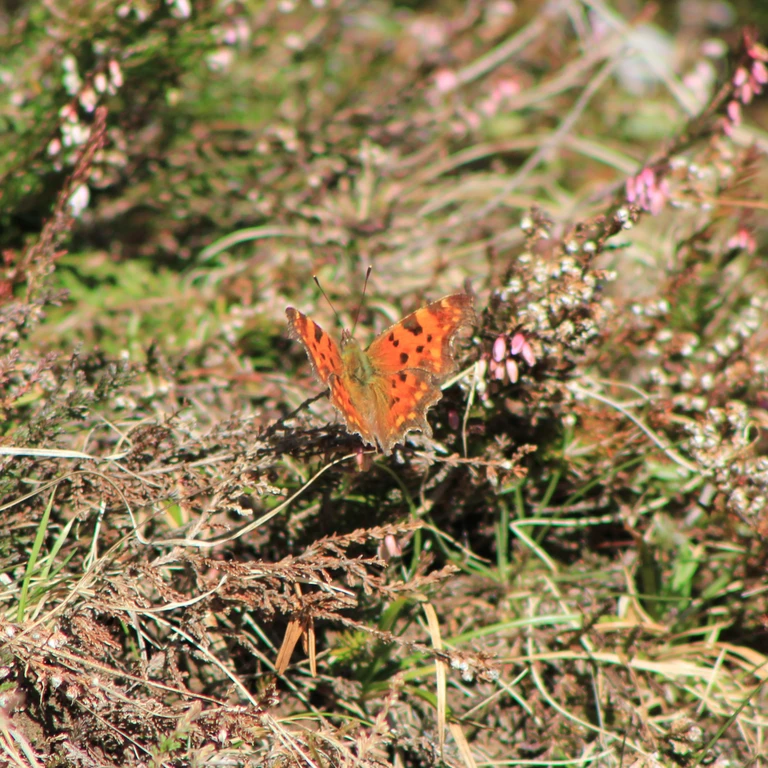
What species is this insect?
Polygonia c-album
